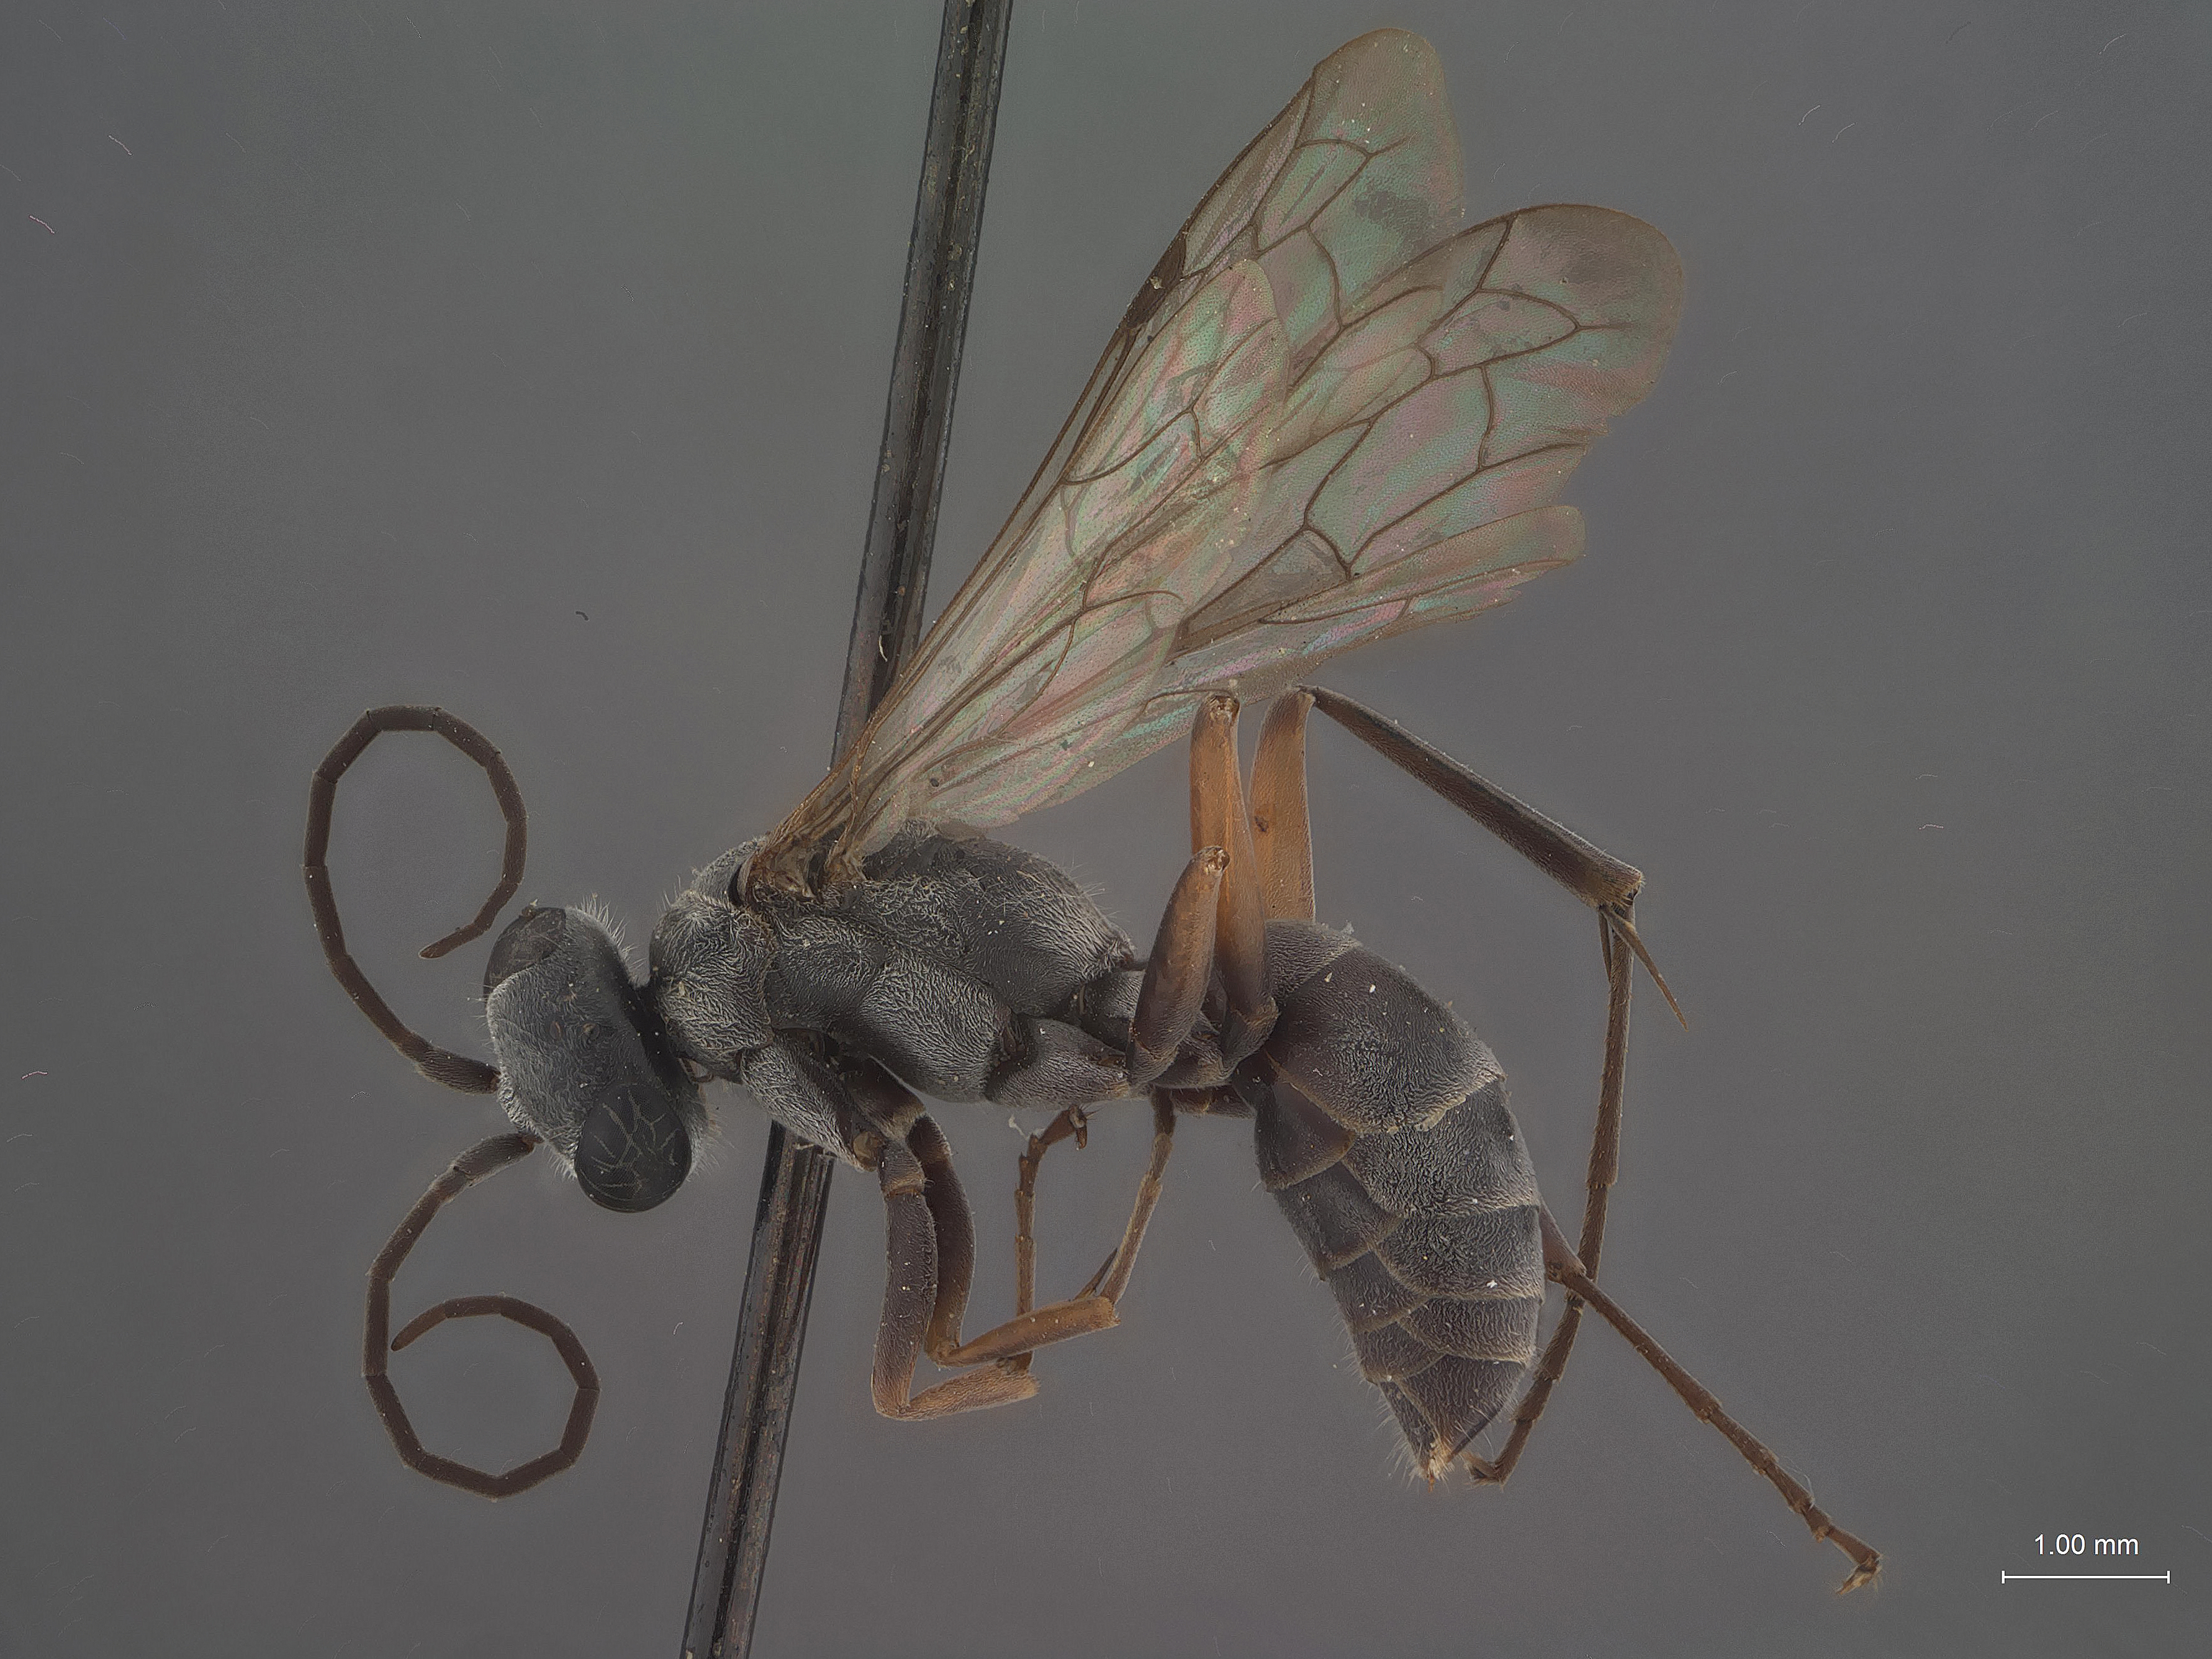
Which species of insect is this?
Pseudagenia rufofemorata
